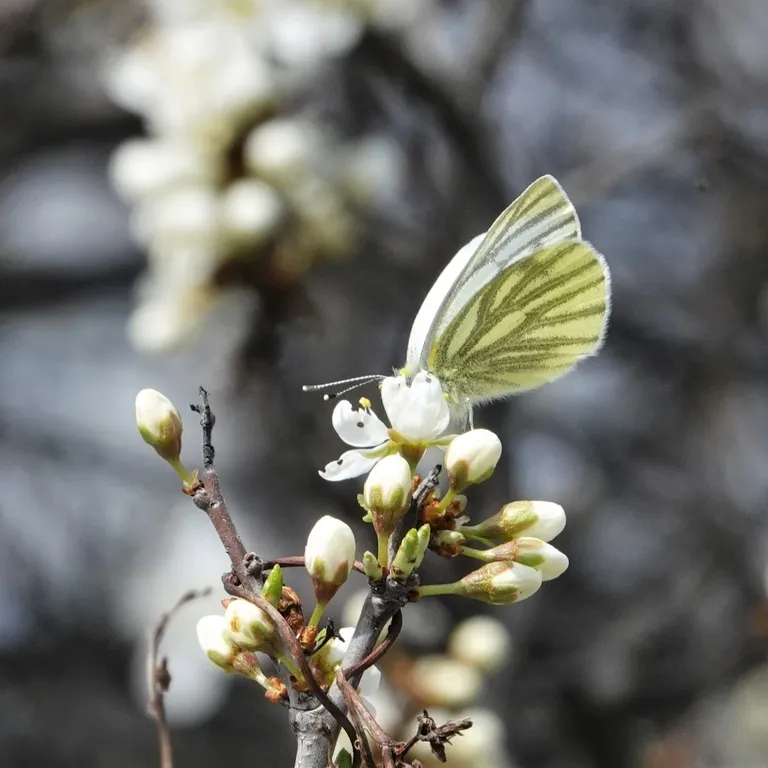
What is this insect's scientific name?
Pieris napi
